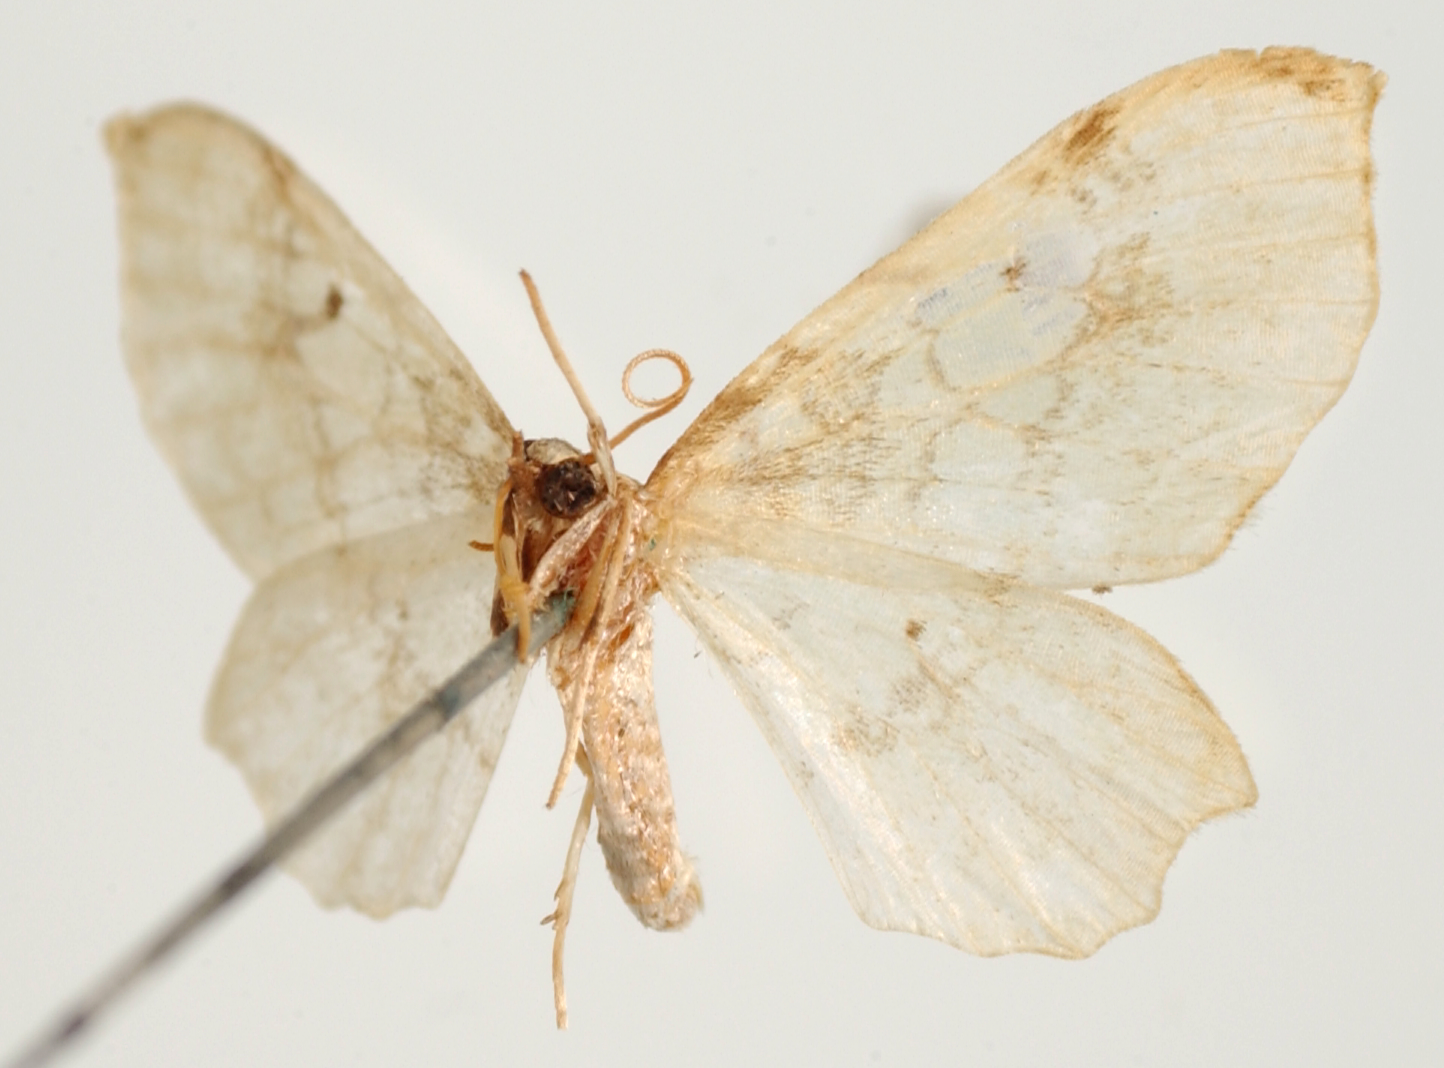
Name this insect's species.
Hastina ternura
